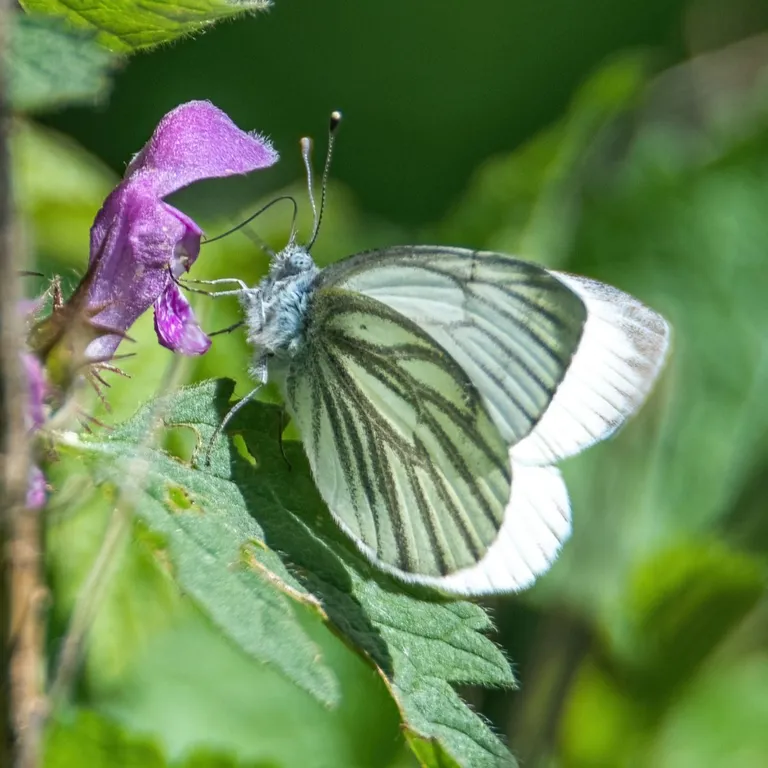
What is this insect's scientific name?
Pieris napi
